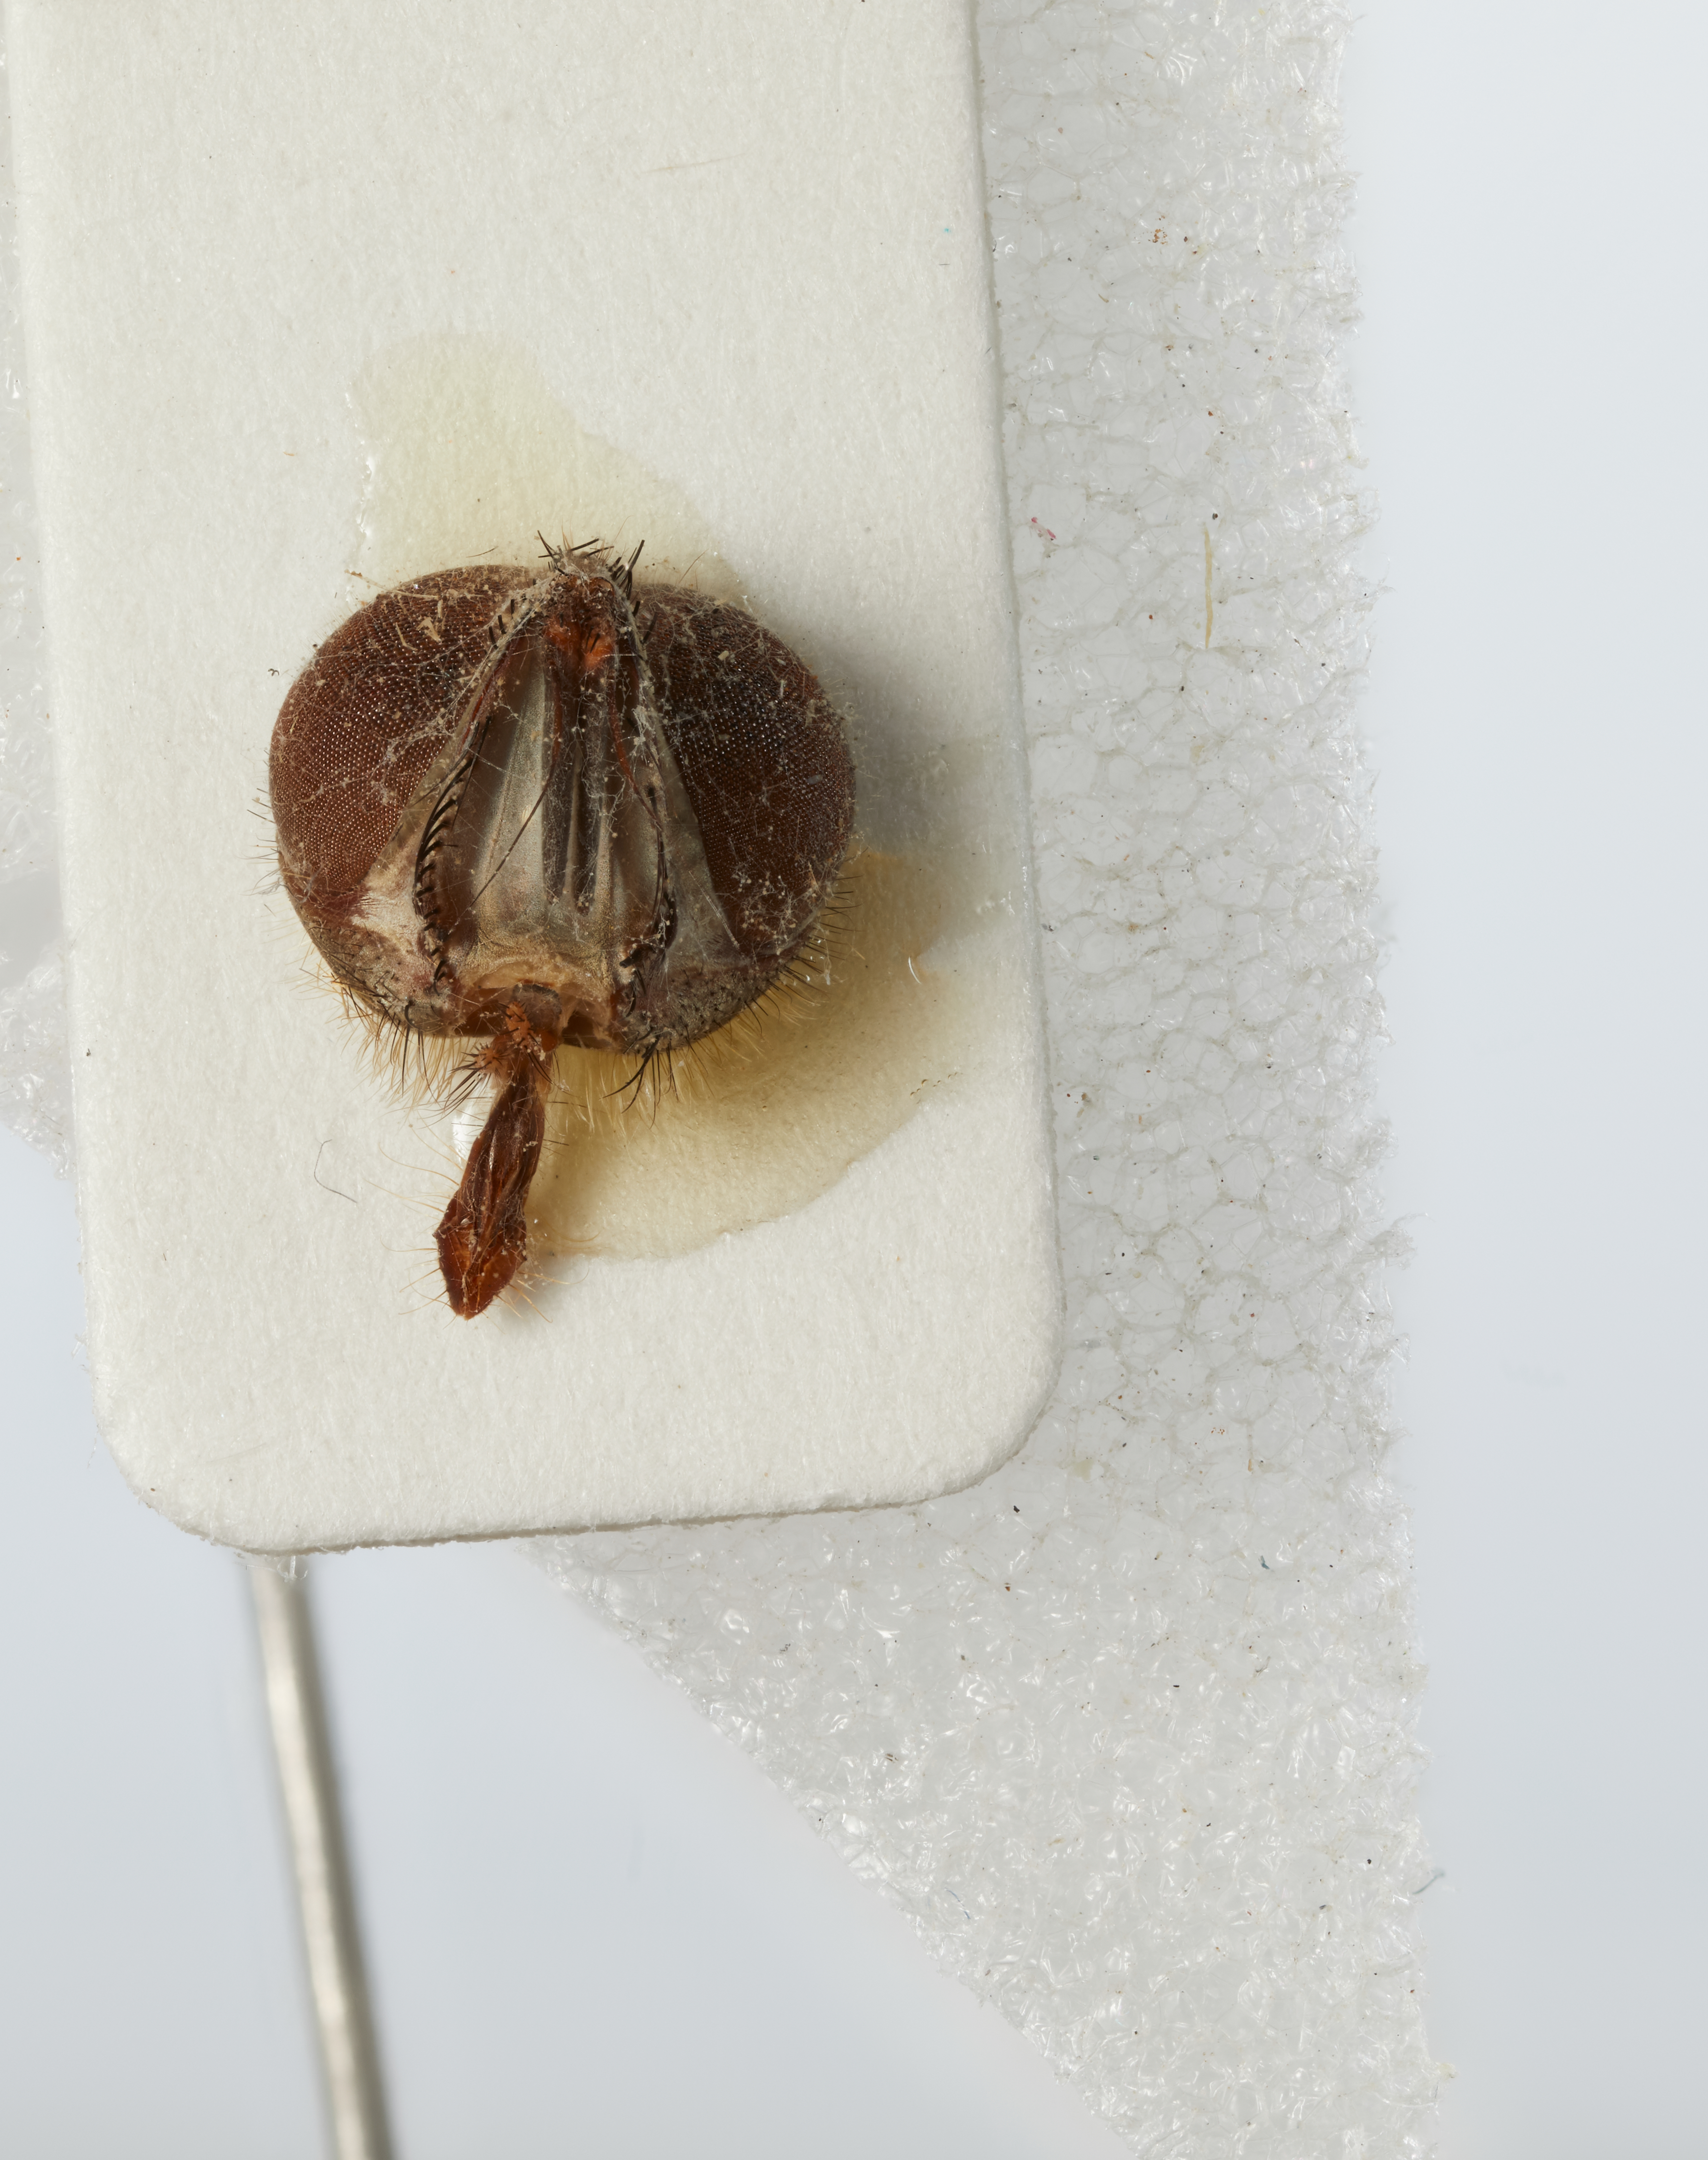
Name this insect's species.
Cryptospylosia angustifrons
